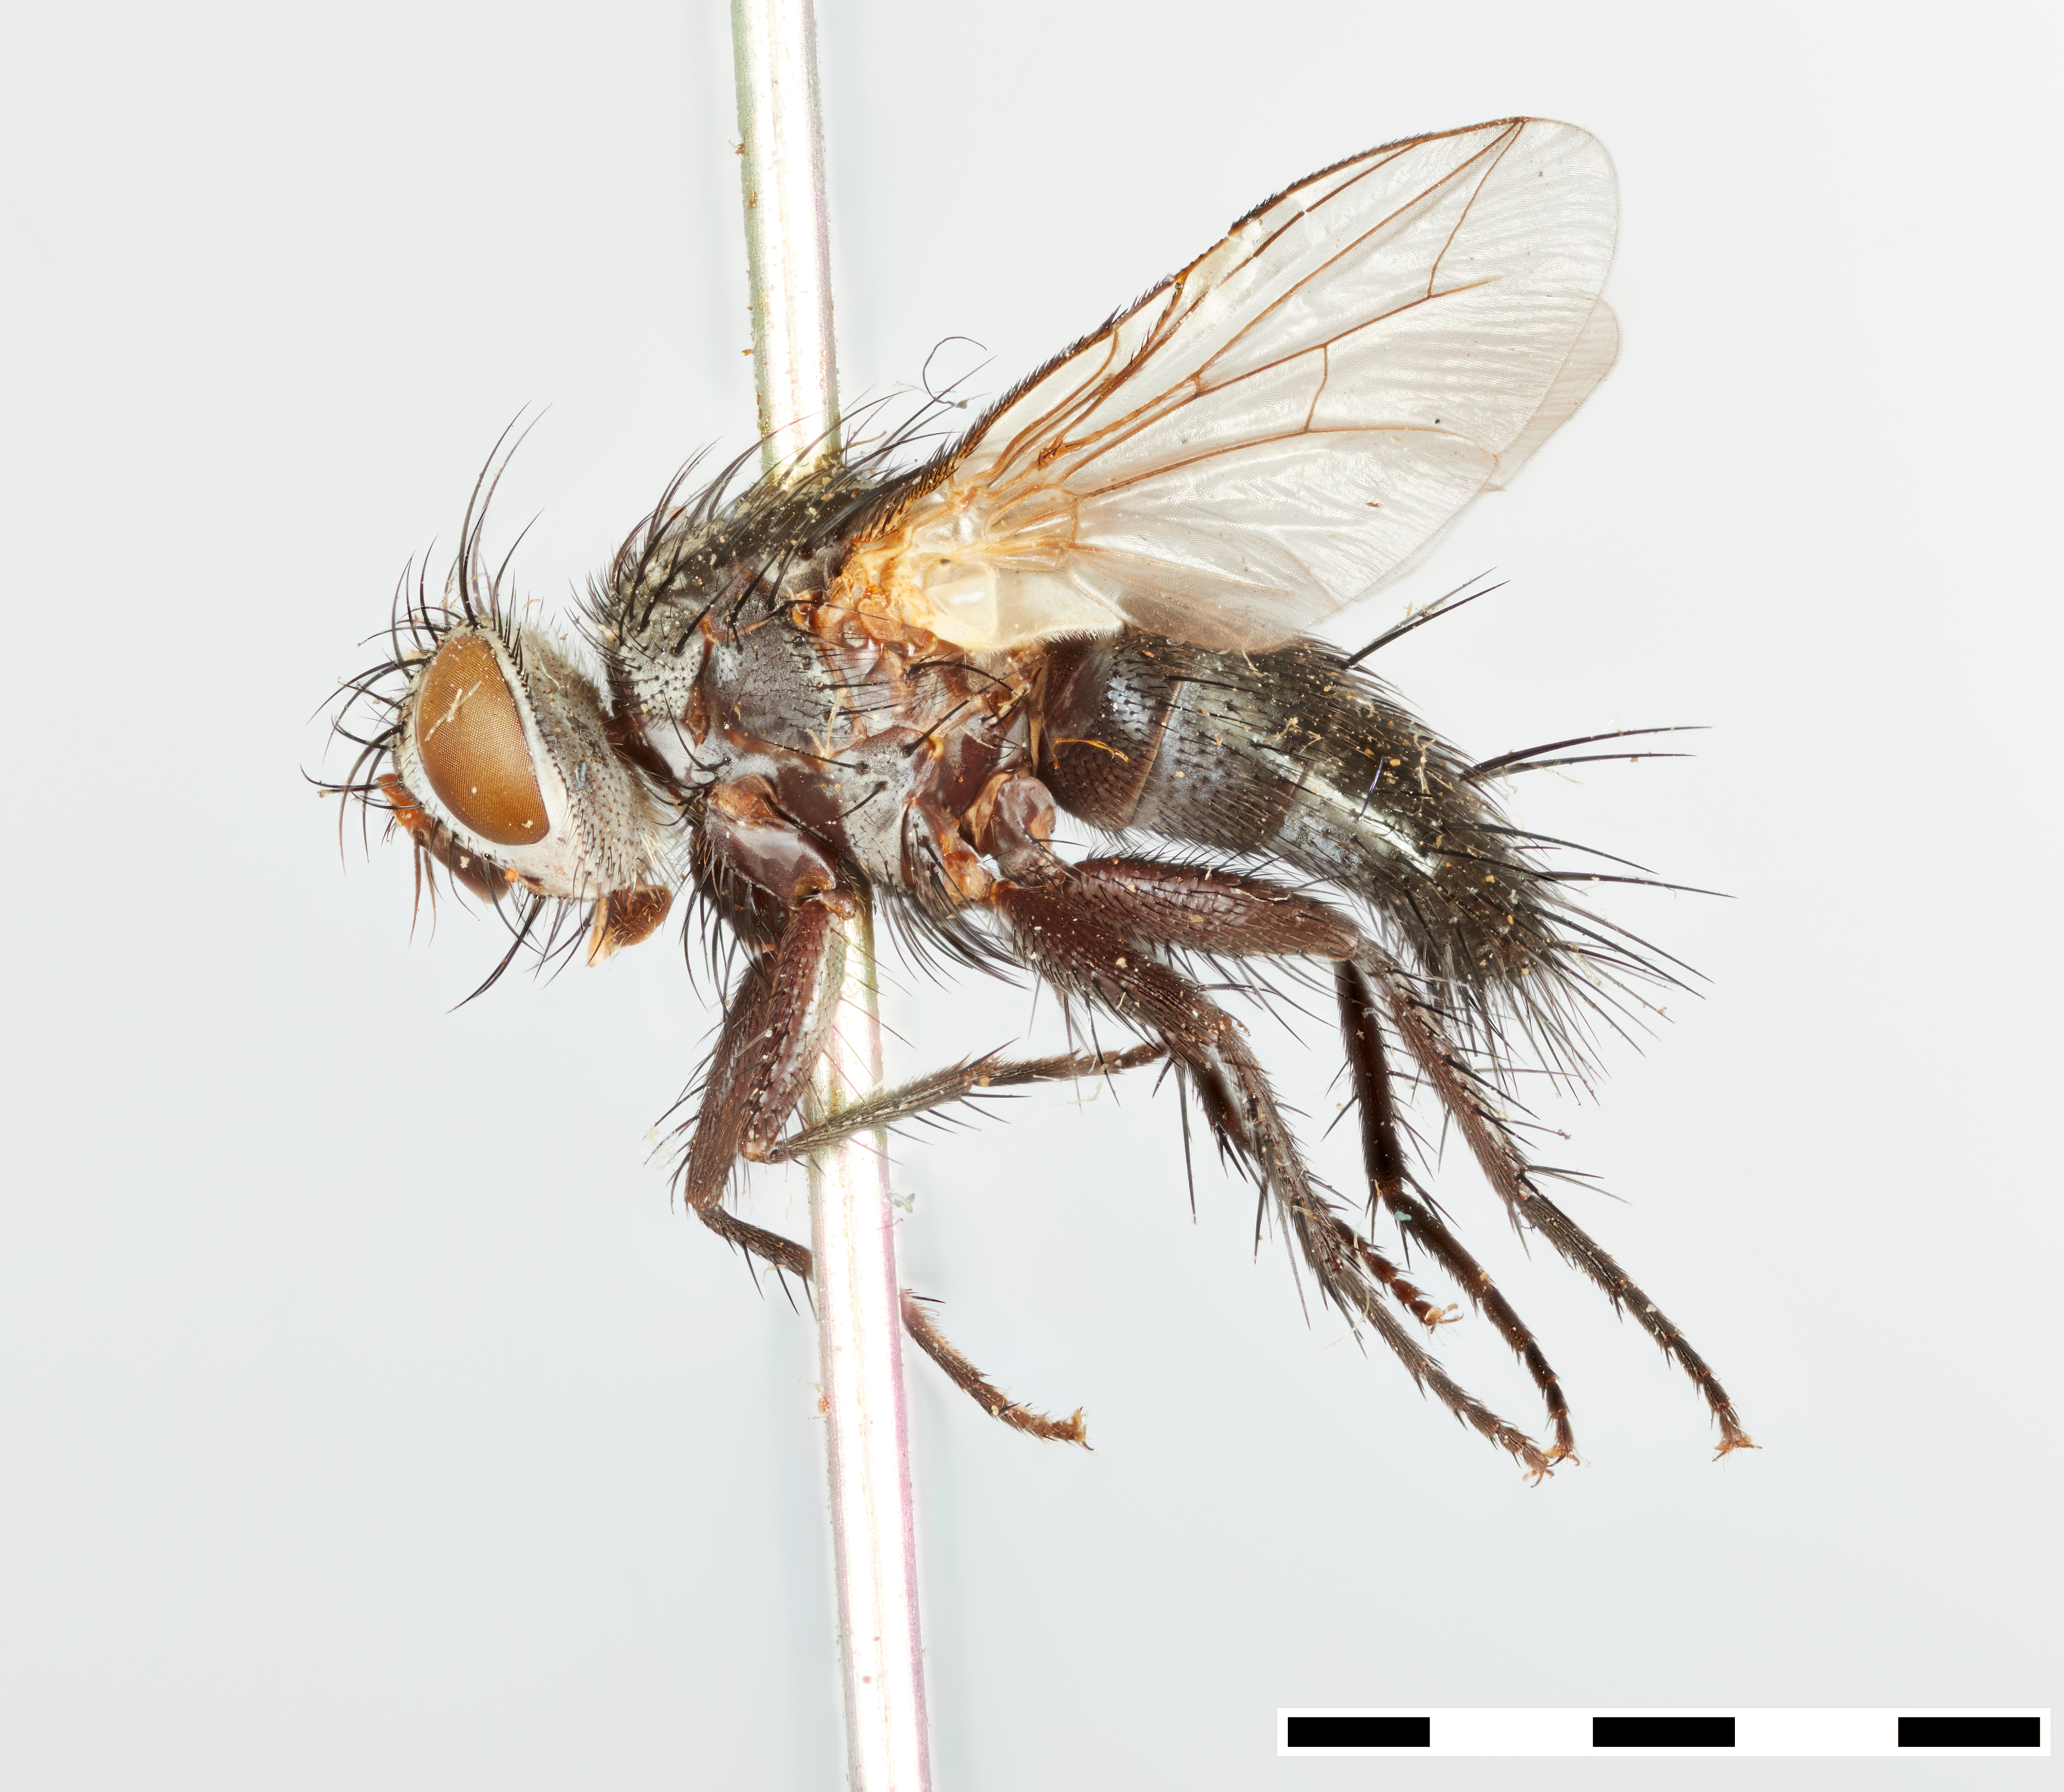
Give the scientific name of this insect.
Meleterus montanus
